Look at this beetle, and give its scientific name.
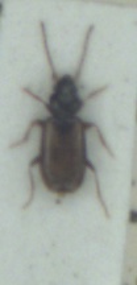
Tachys scutellaris
